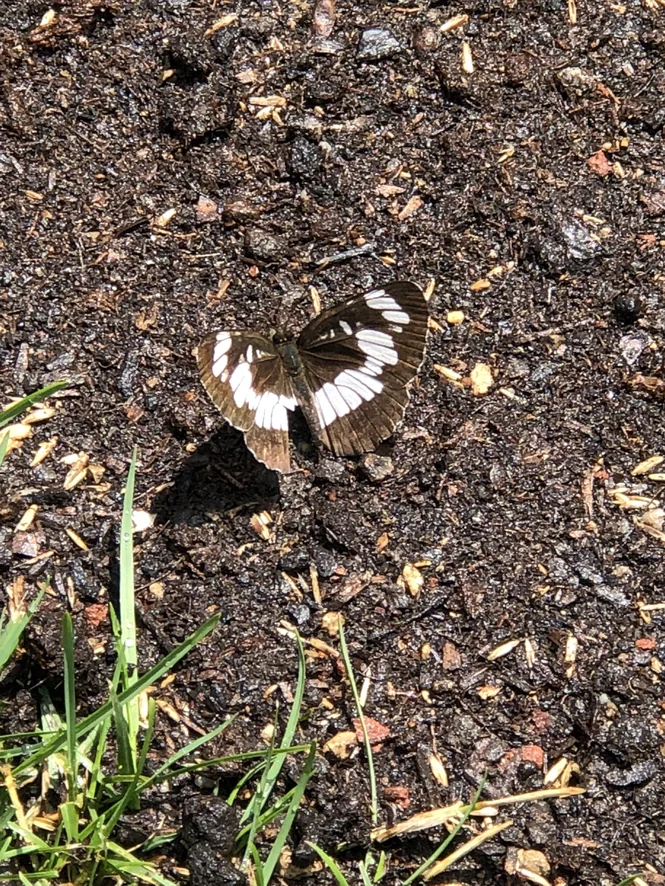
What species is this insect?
Neptis rivularis
